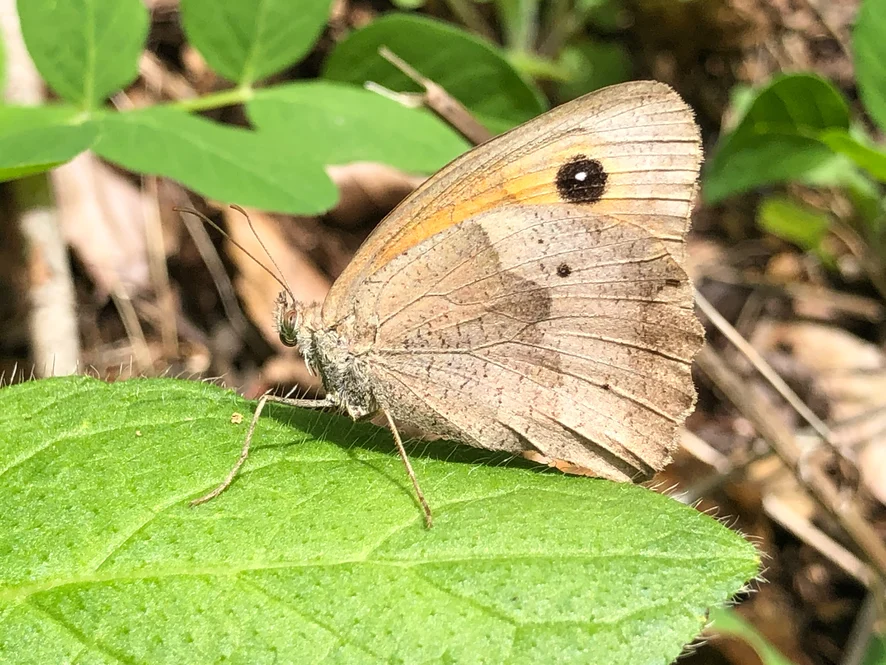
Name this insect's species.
Maniola jurtina
